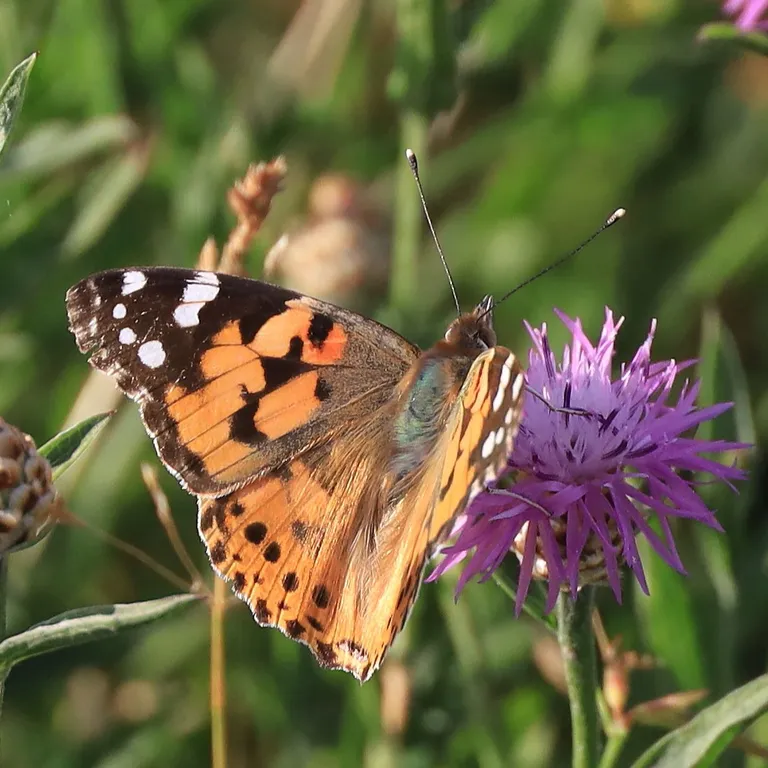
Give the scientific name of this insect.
Vanessa cardui
